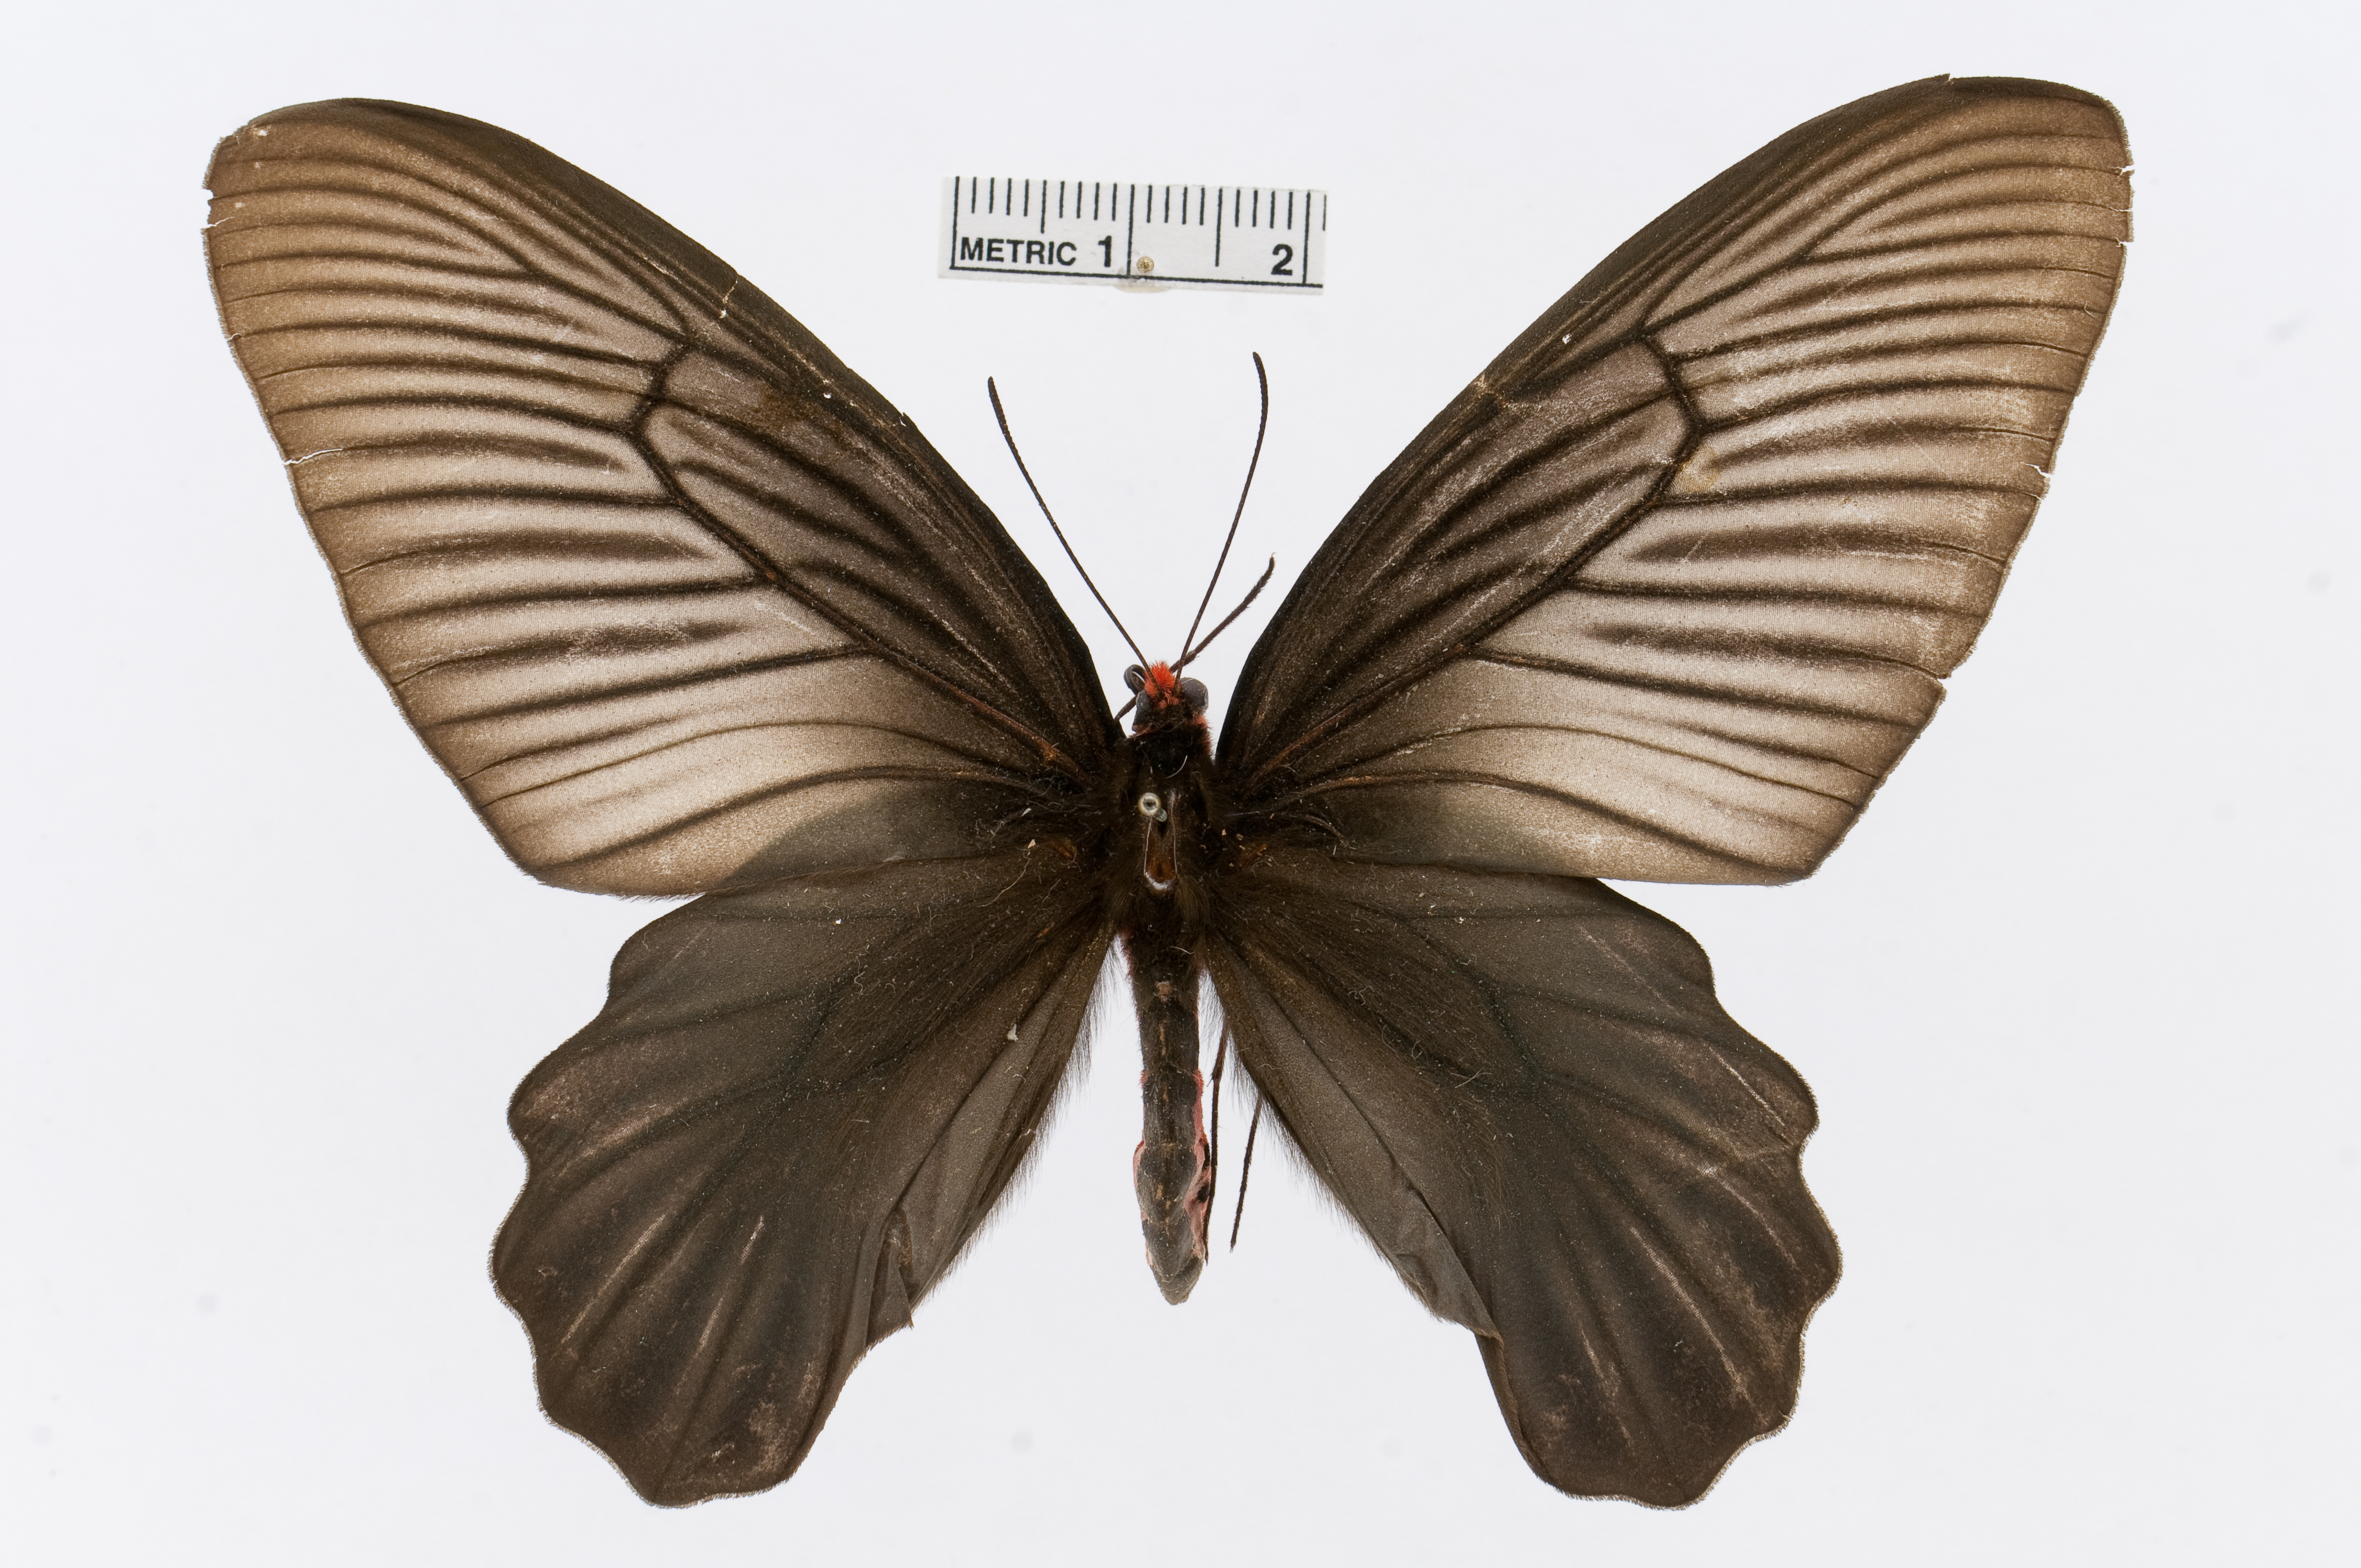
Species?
Atrophaneura varuna
